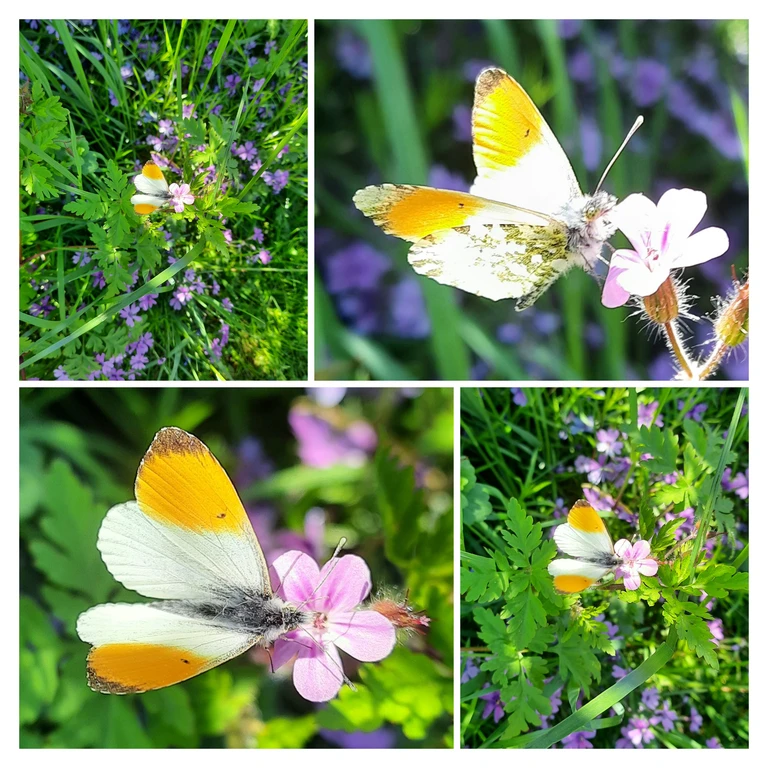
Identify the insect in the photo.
Anthocharis cardamines
